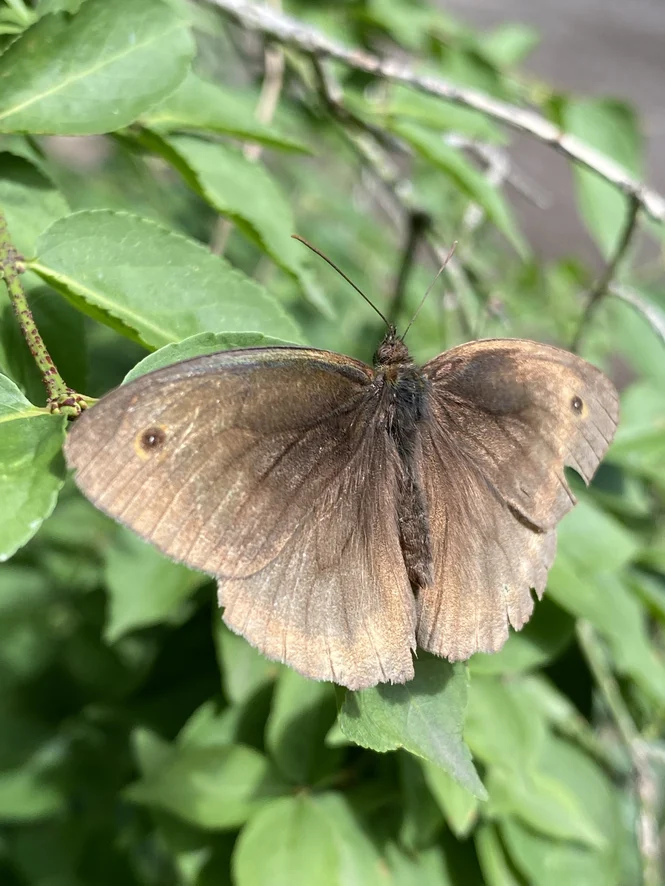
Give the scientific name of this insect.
Maniola jurtina
